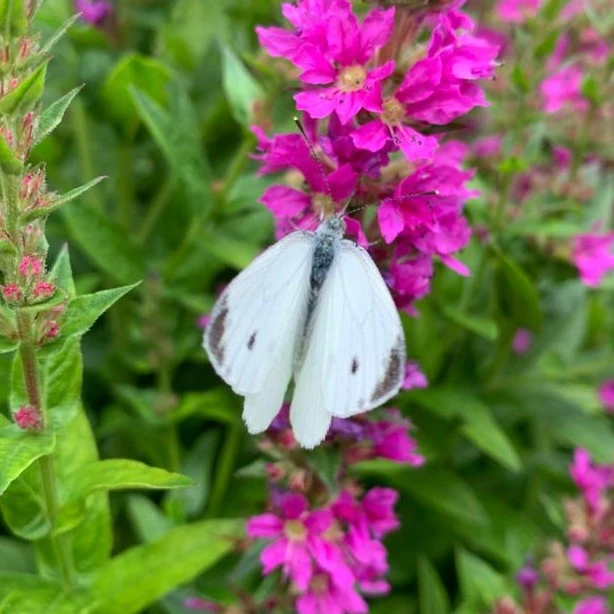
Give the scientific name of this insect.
Pieris napi
